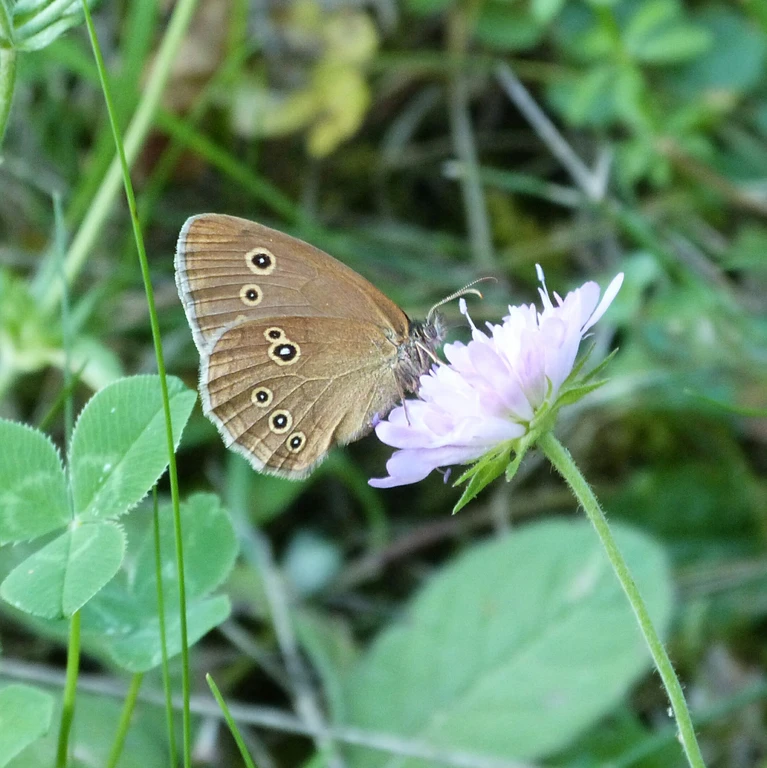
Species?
Aphantopus hyperantus
